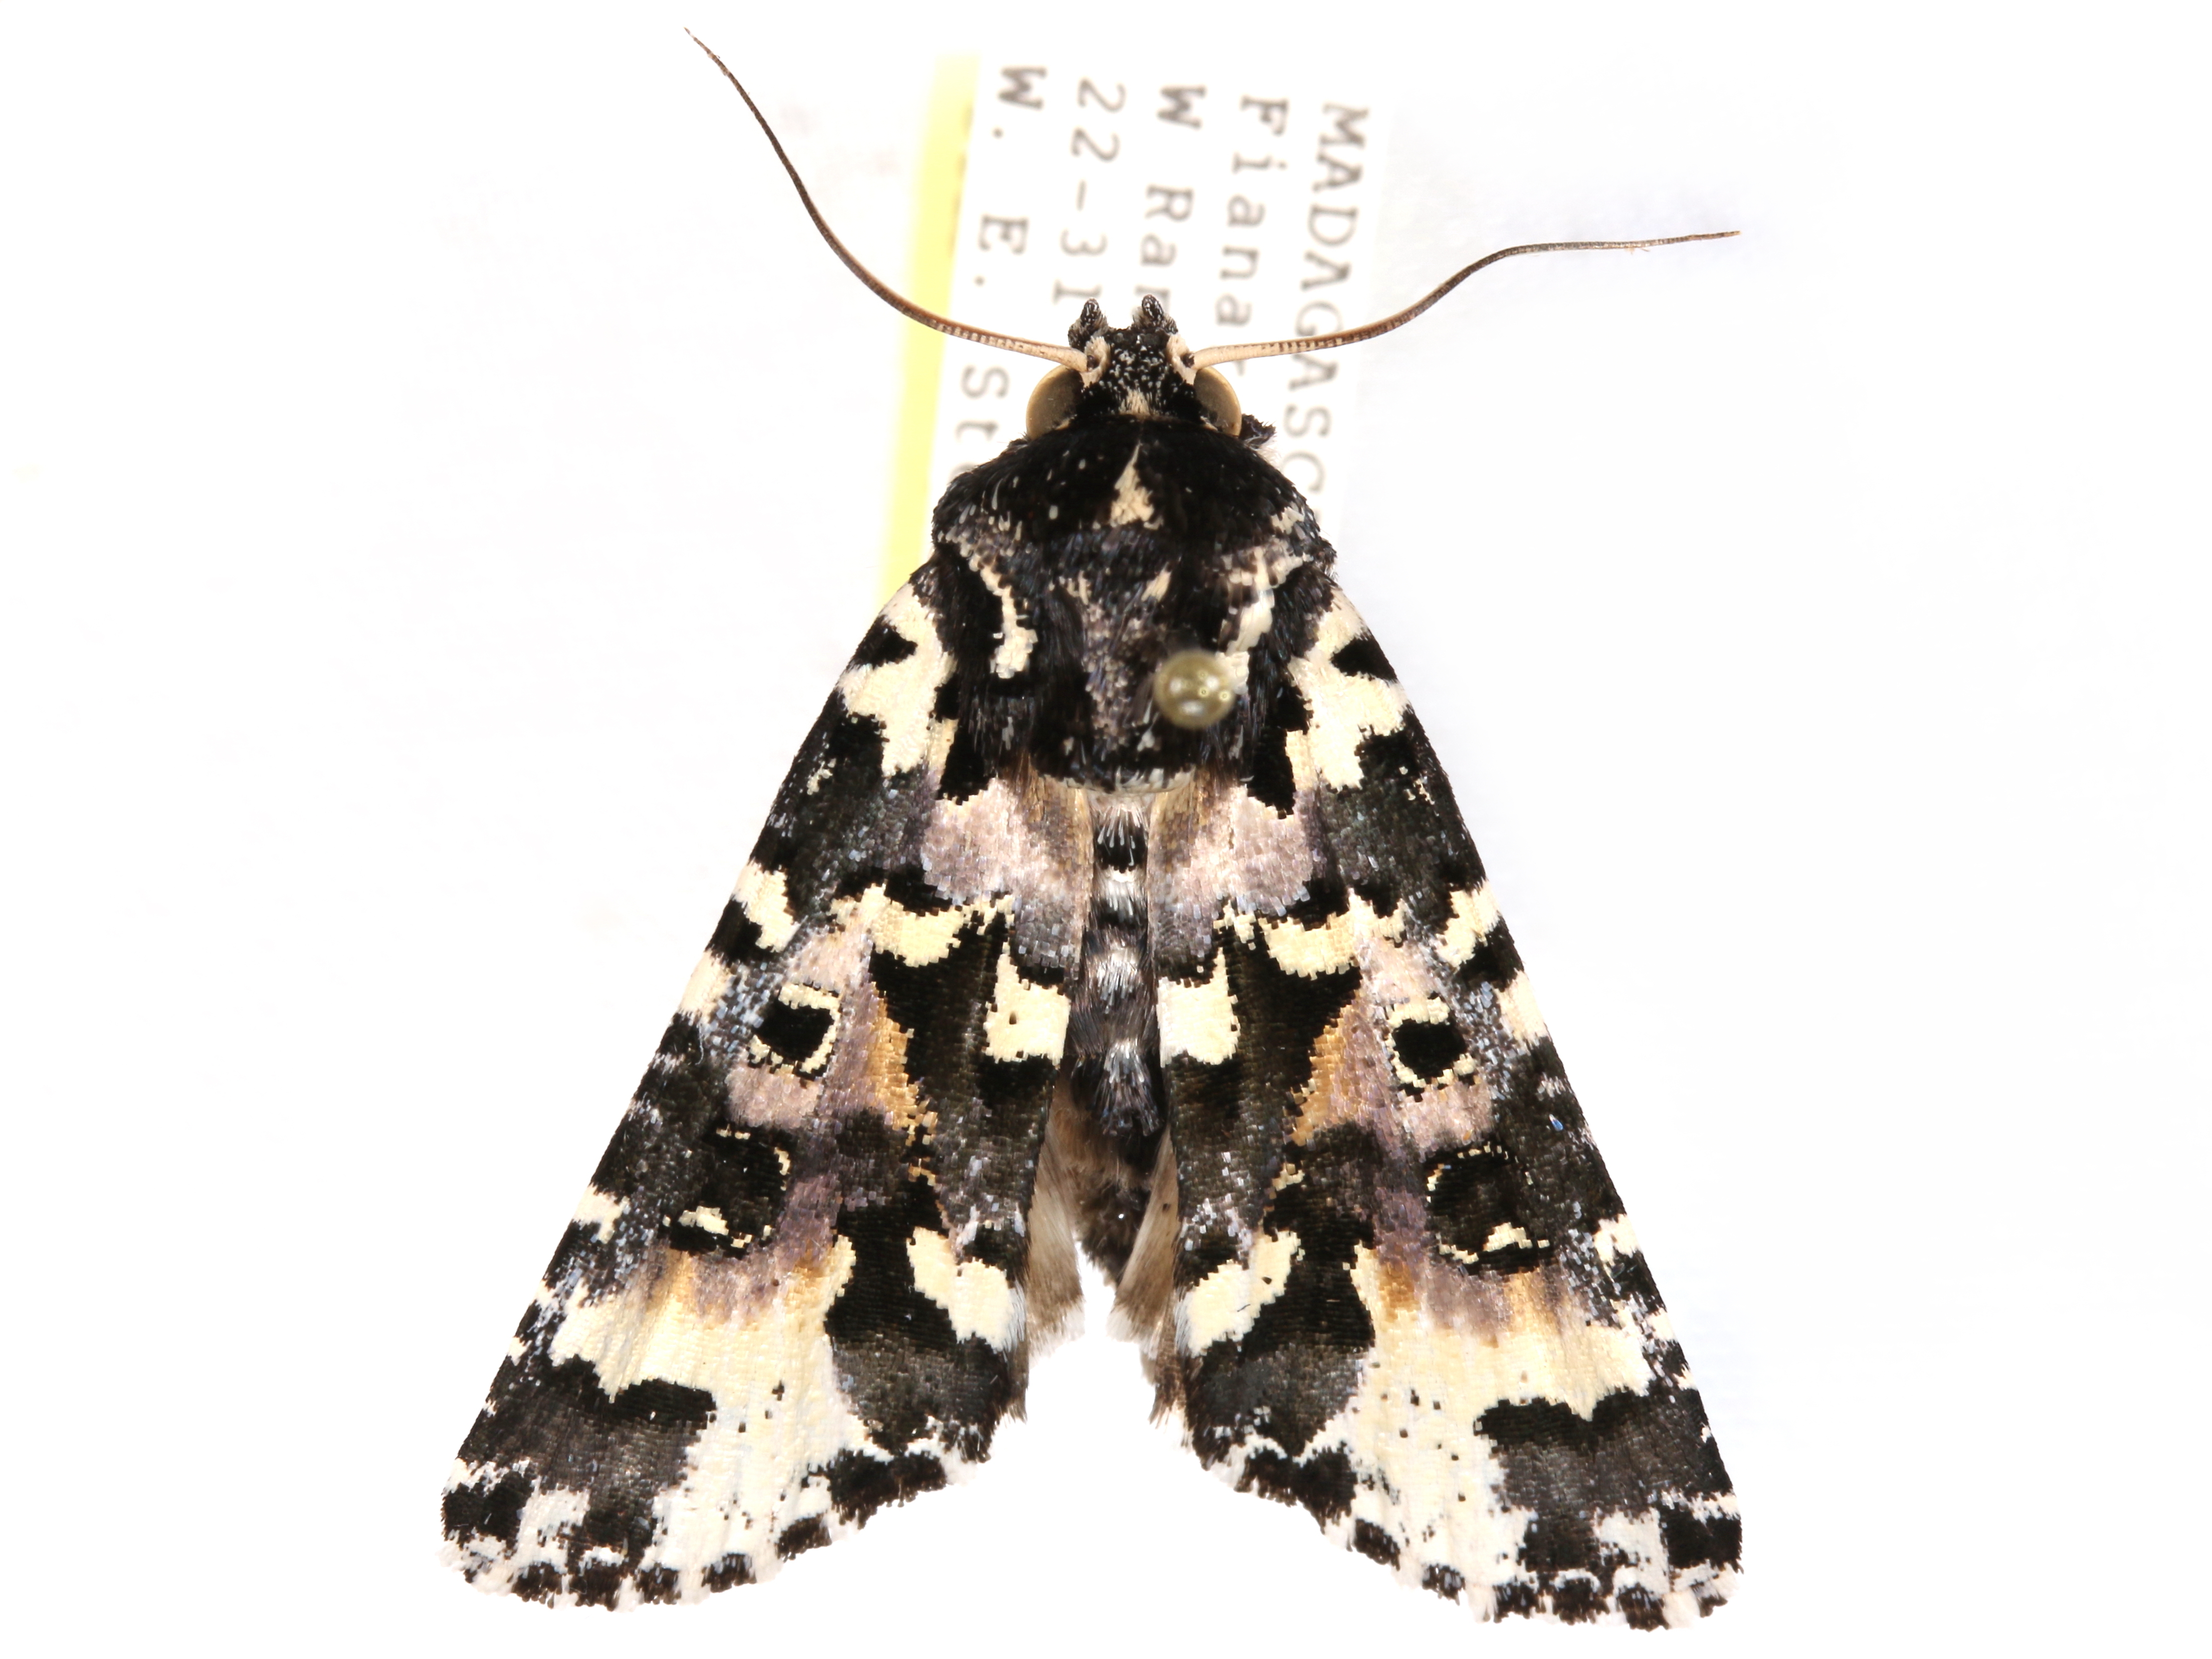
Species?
Prototrachea leucopicta
